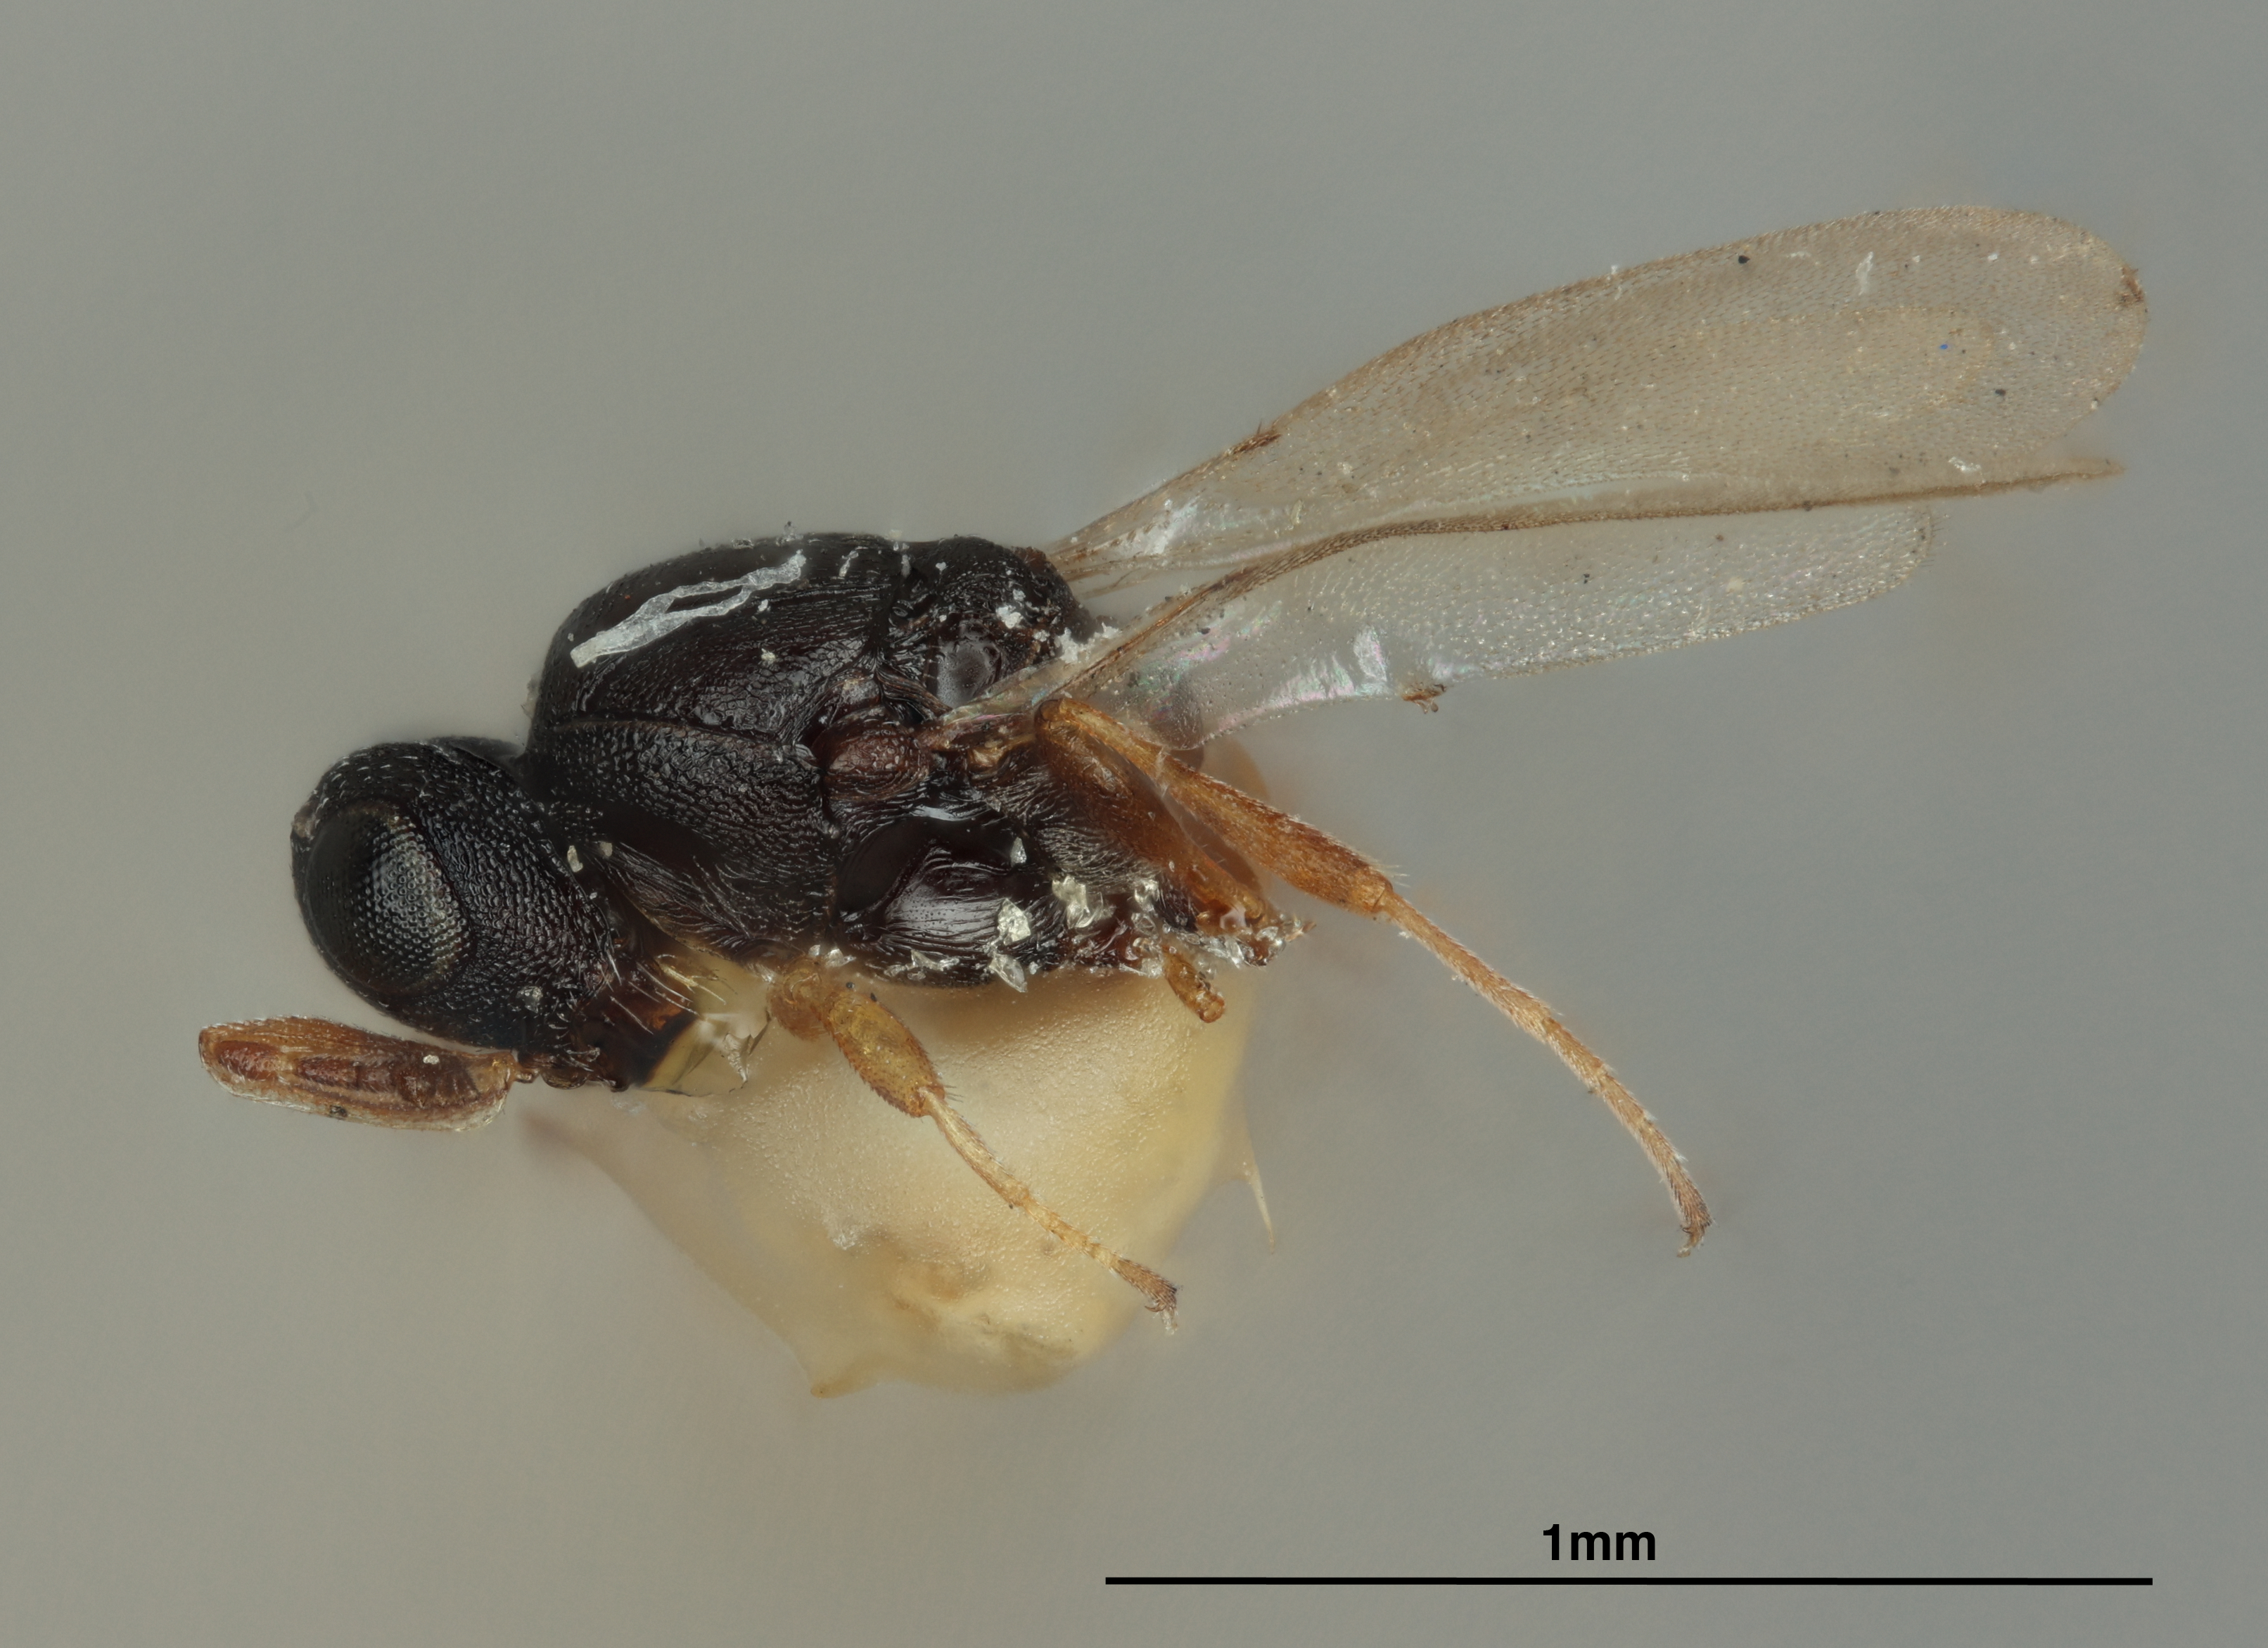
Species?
Allotropa americana
